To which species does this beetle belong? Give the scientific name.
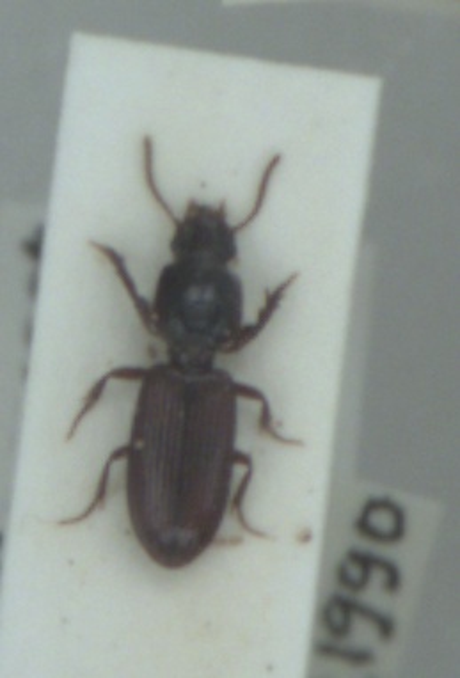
Clivina collaris
